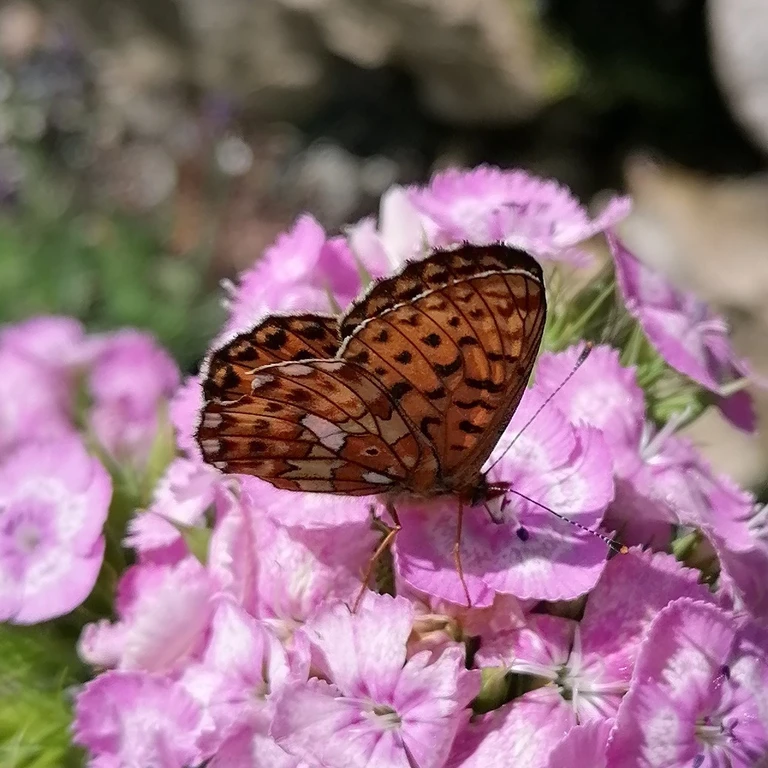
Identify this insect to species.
Boloria euphrosyne (also Clossiana euphrosyne)
